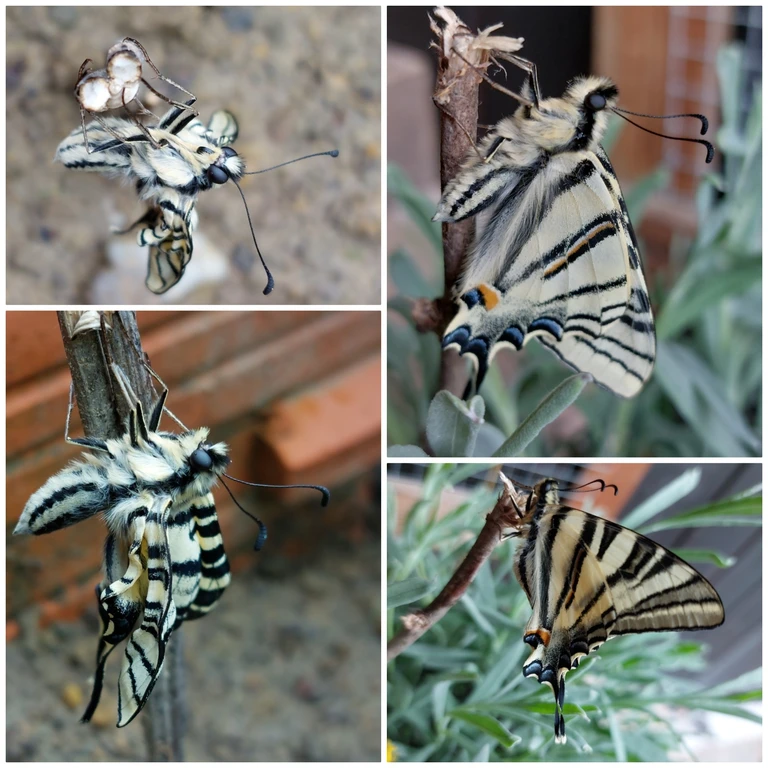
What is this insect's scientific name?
Iphiclides podalirius
